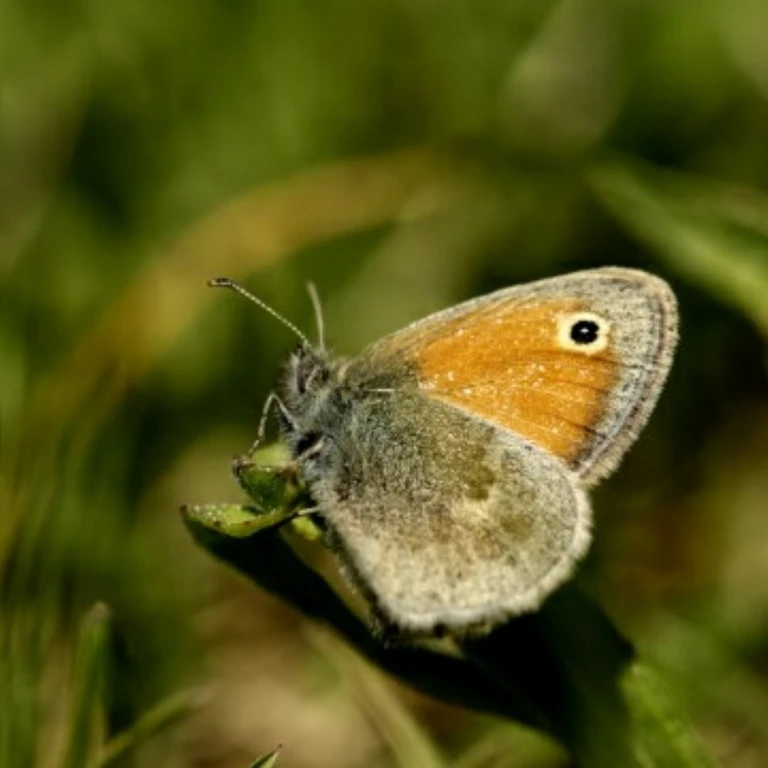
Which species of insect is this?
Coenonympha pamphilus
